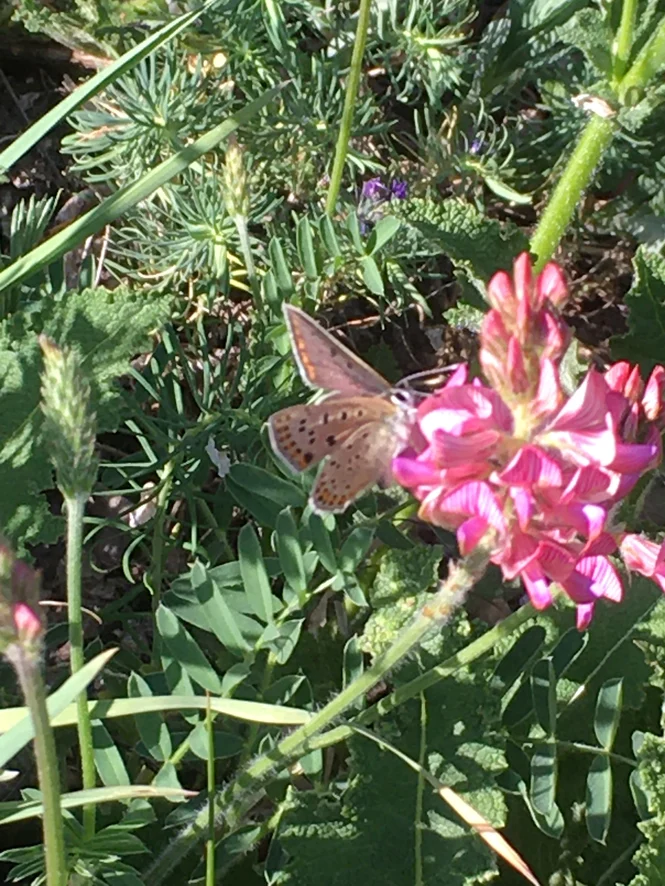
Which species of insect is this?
Lycaena tityrus (also Loweia tityrus)
